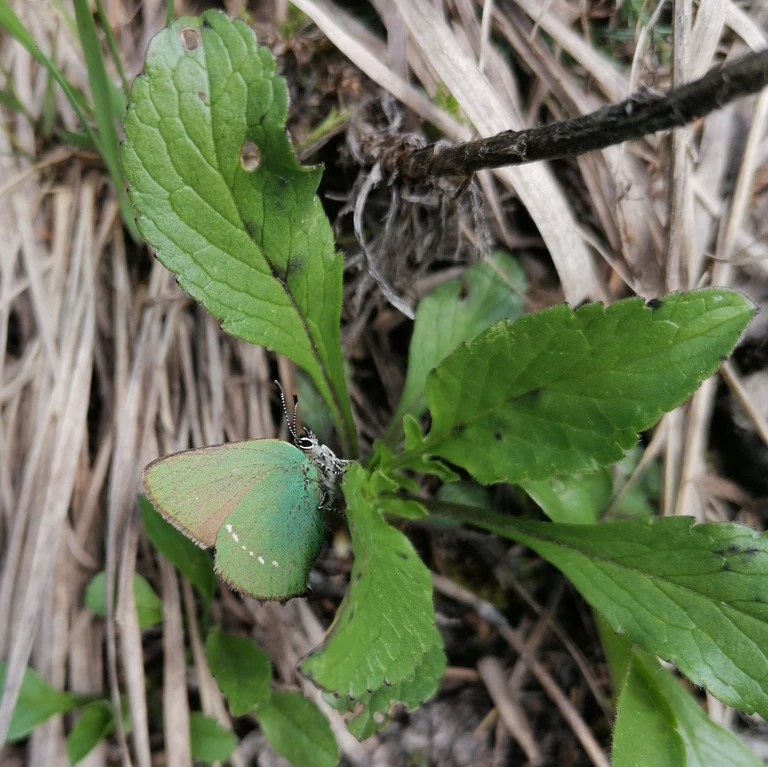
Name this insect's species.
Callophrys rubi
